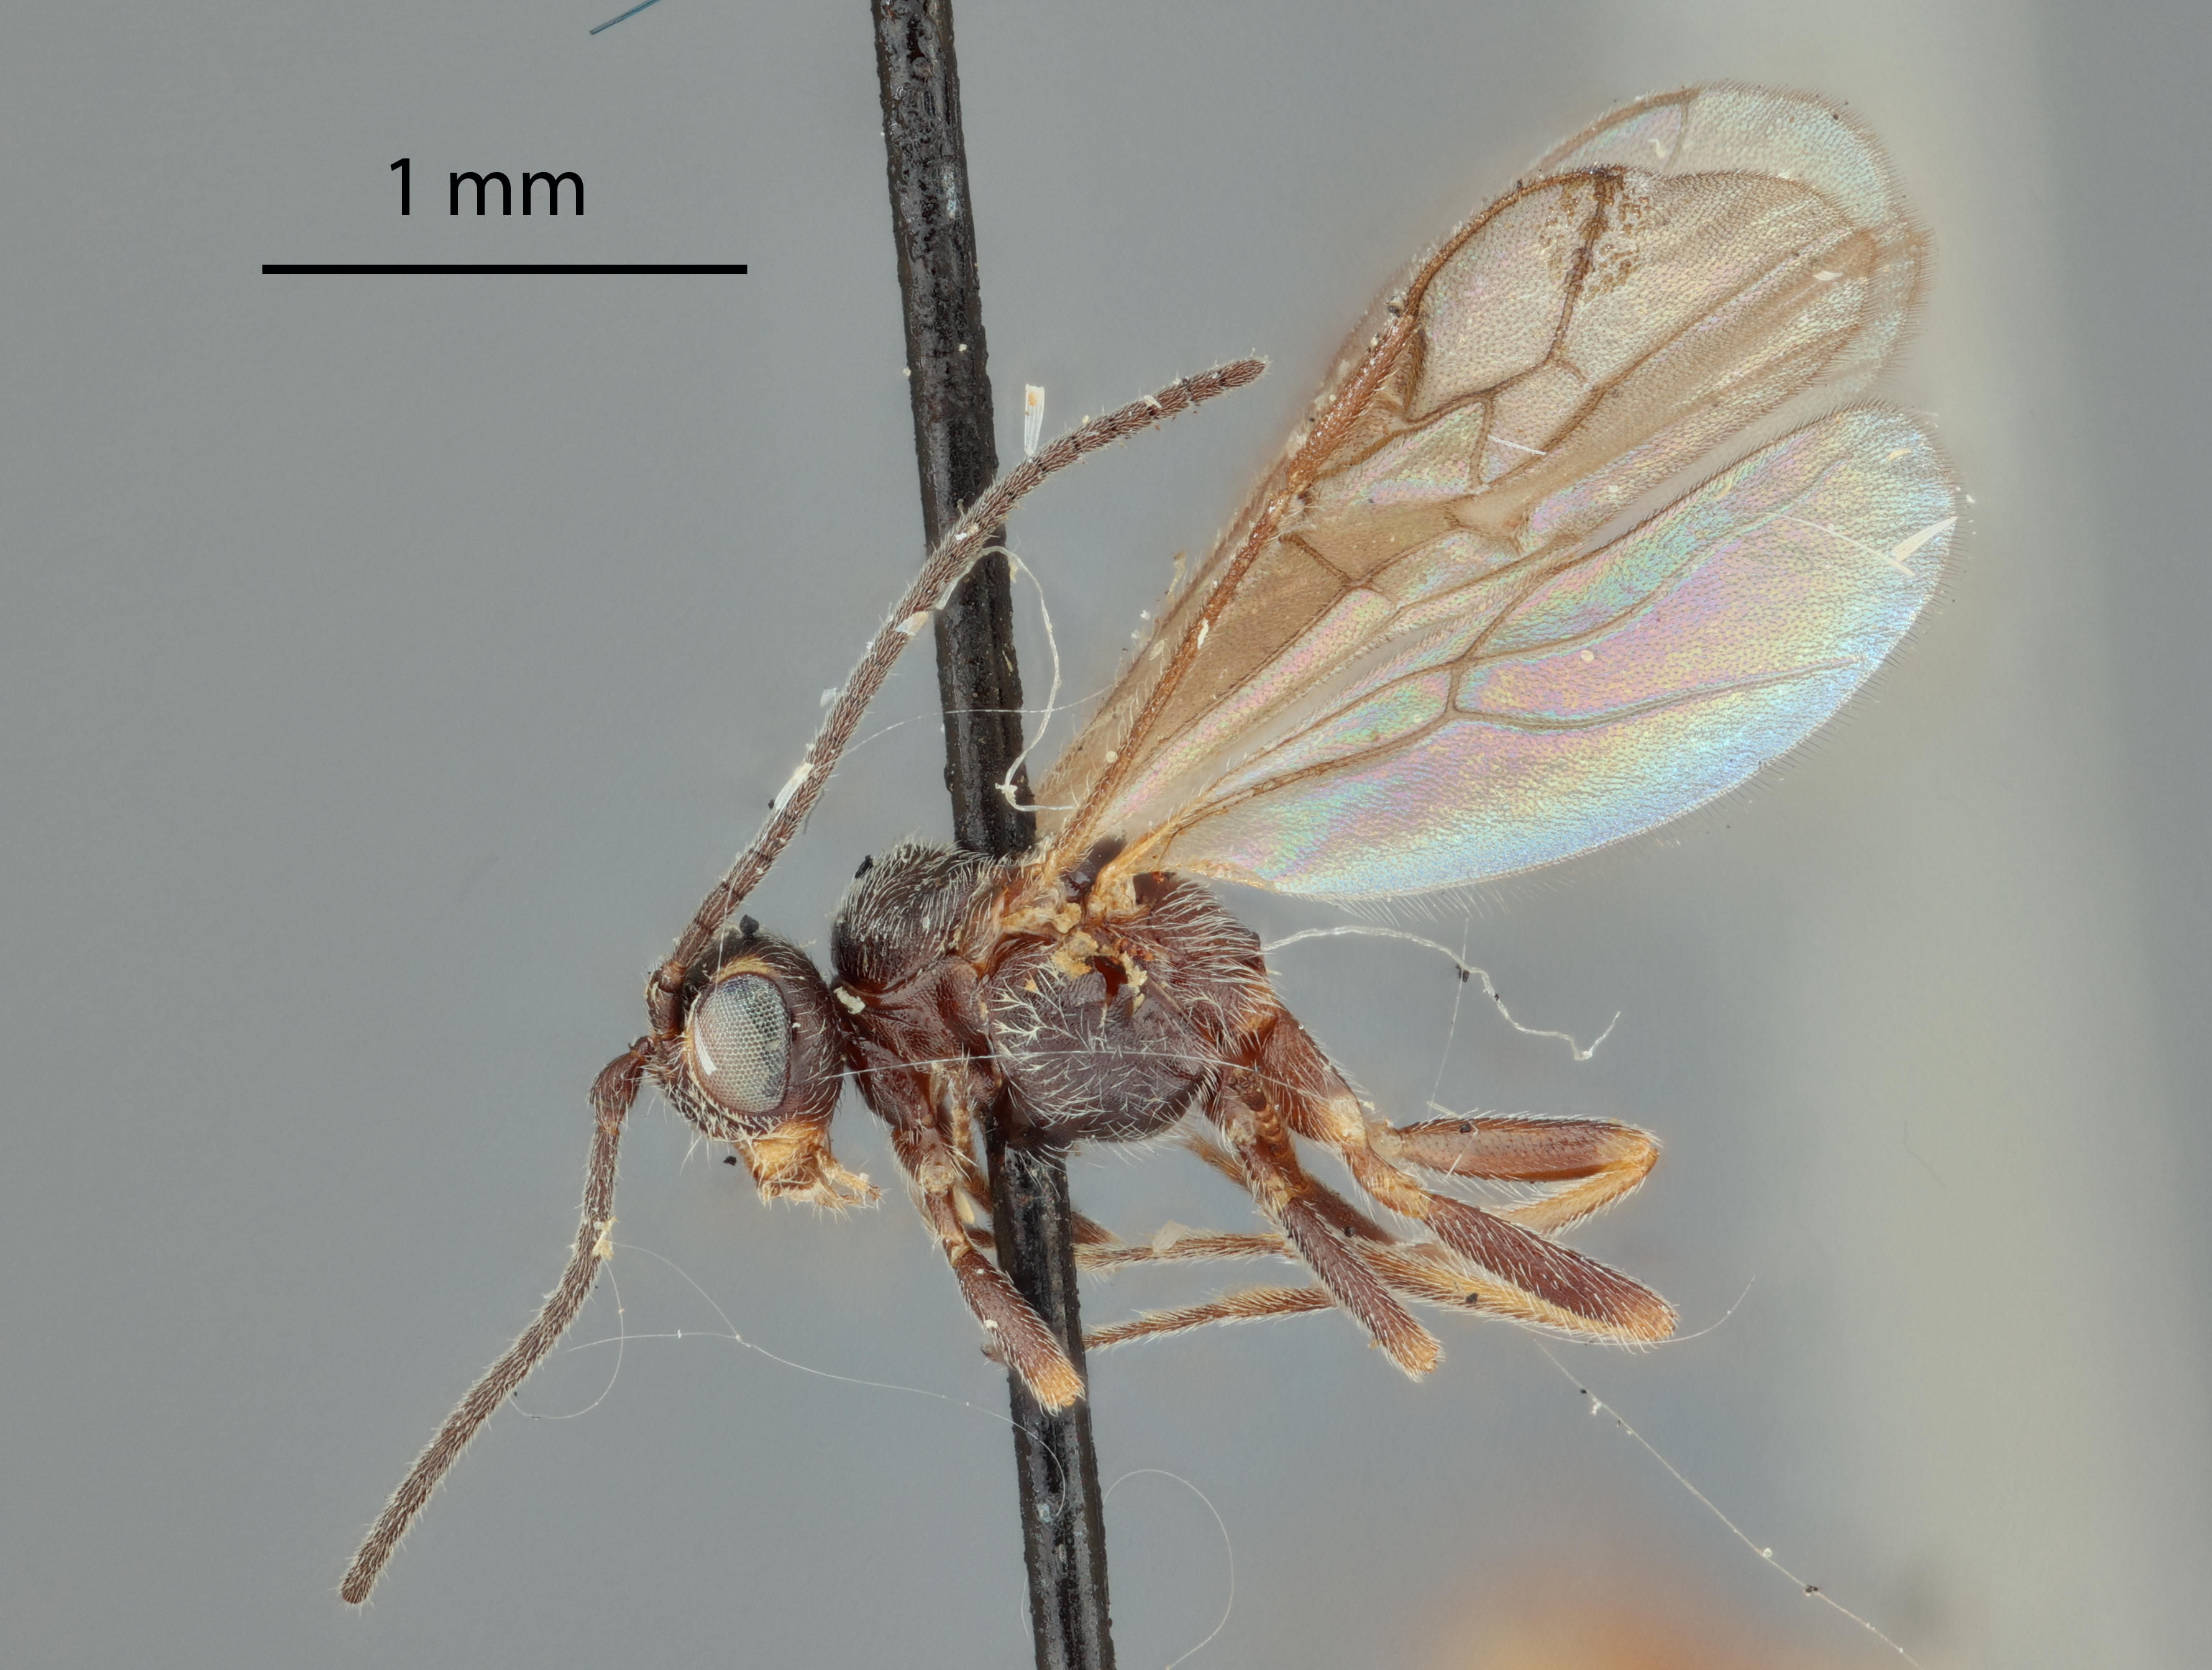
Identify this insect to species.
Habrobracon johannseni
